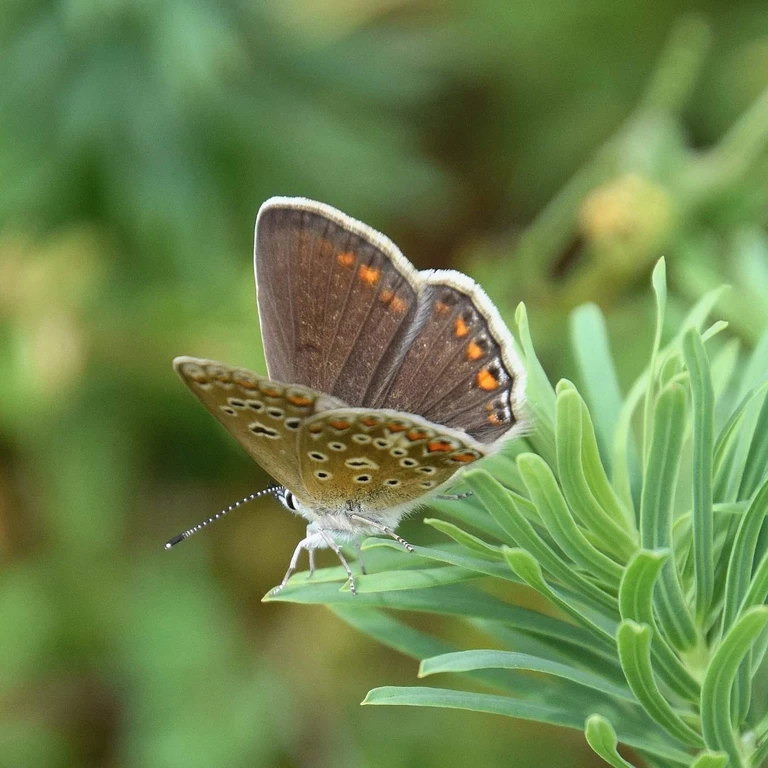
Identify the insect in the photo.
Polyommatus icarus
